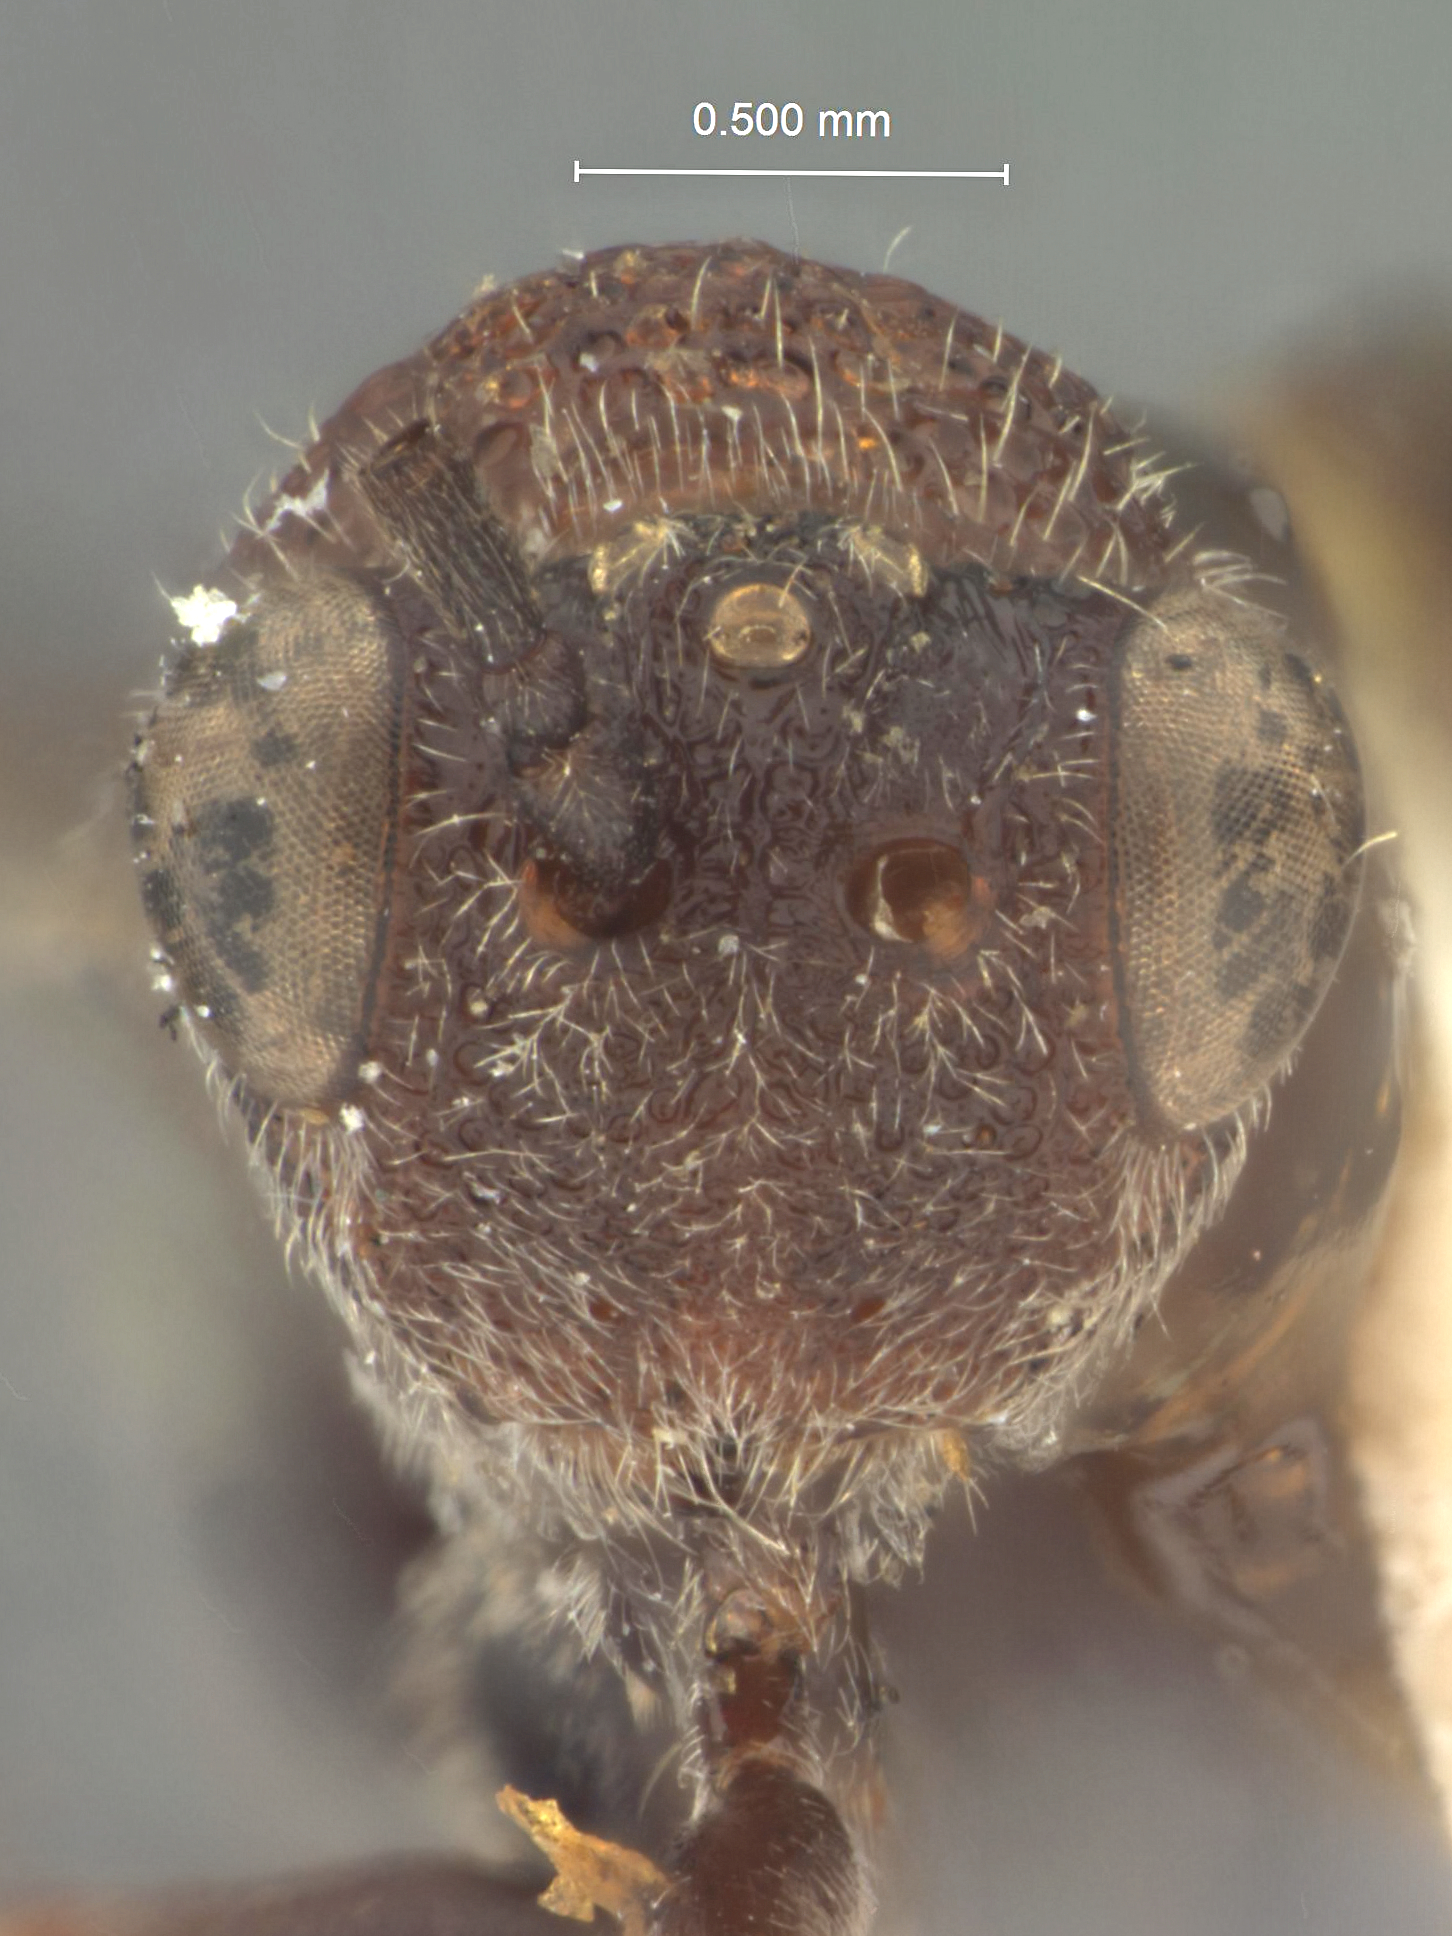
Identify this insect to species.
Allocynips borneensis
